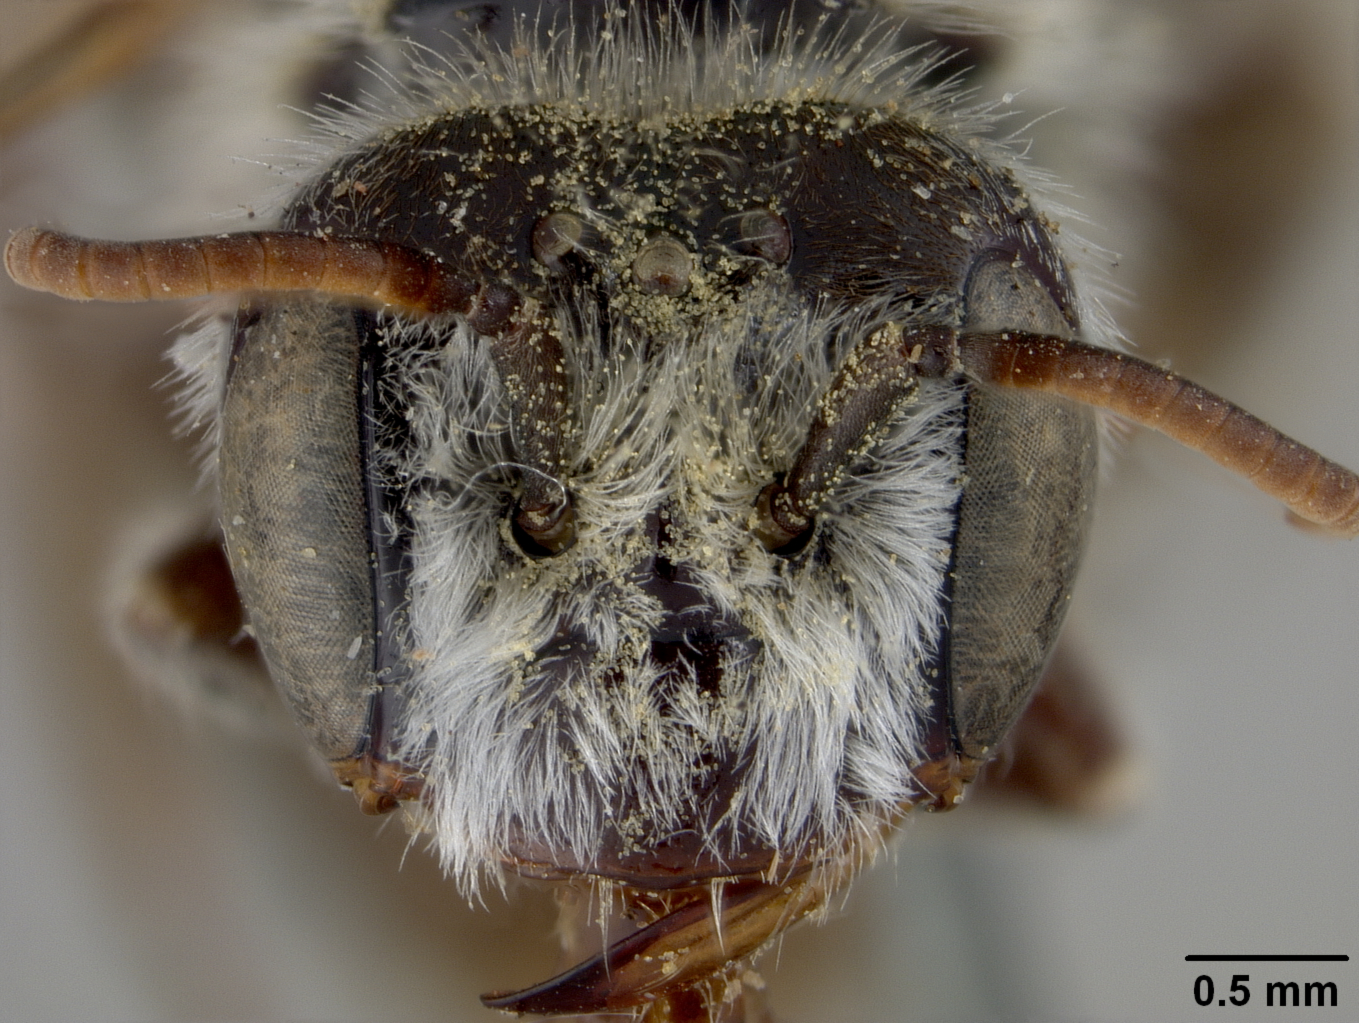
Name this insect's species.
Hesperapis laticeps
